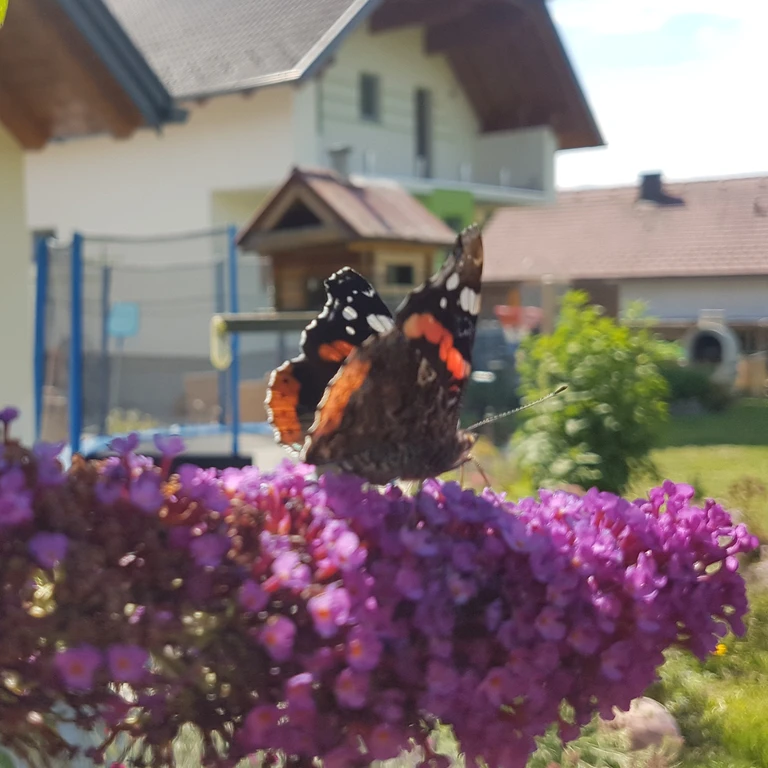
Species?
Vanessa atalanta
